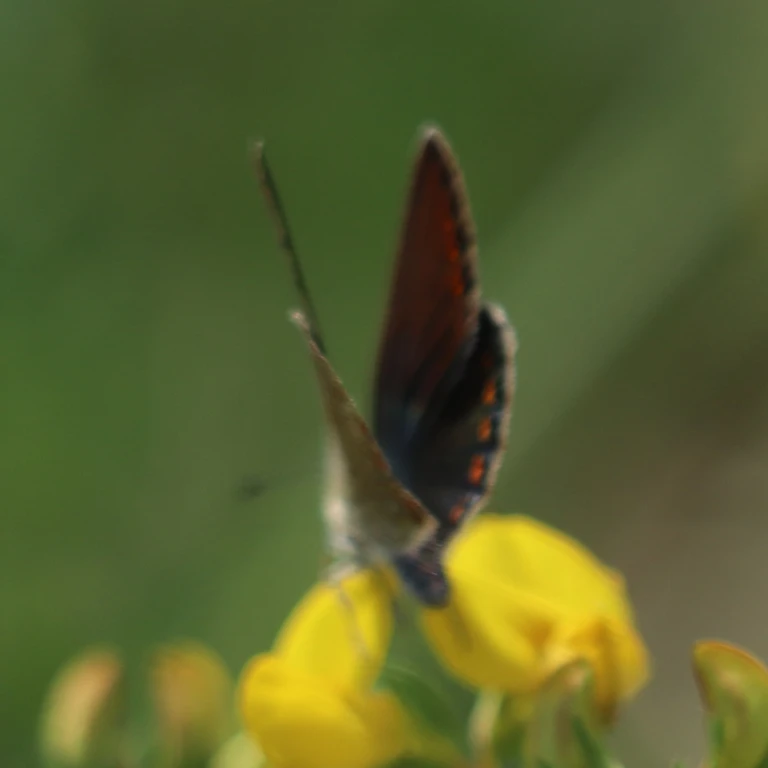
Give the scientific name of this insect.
Polyommatus icarus
